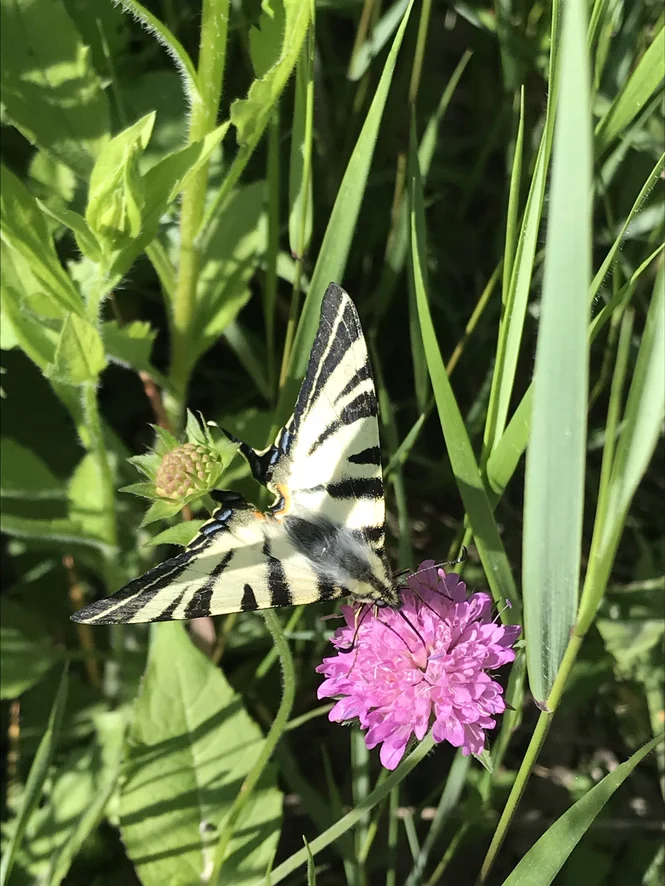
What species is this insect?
Iphiclides podalirius
